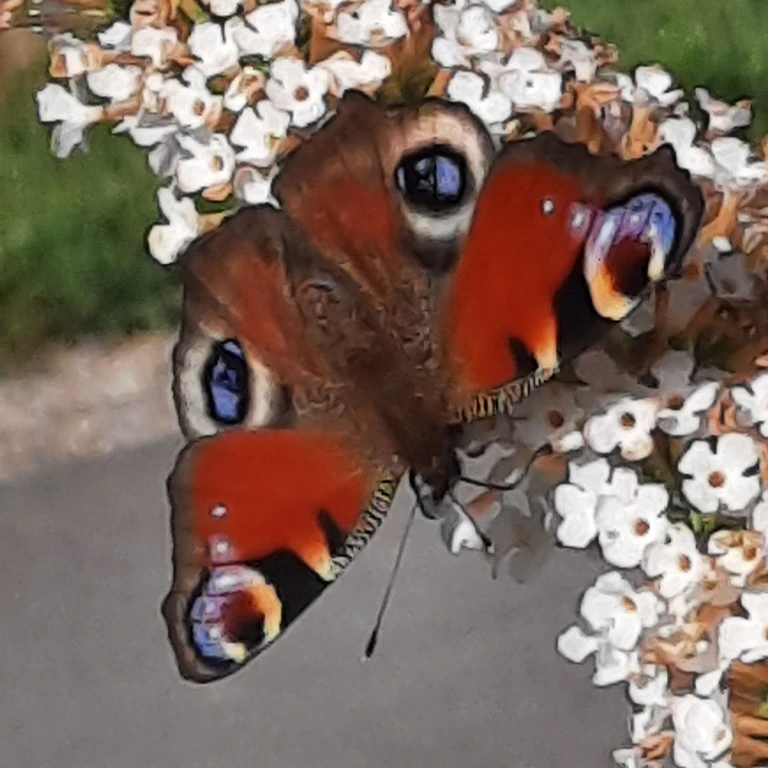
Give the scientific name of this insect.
Aglais io
